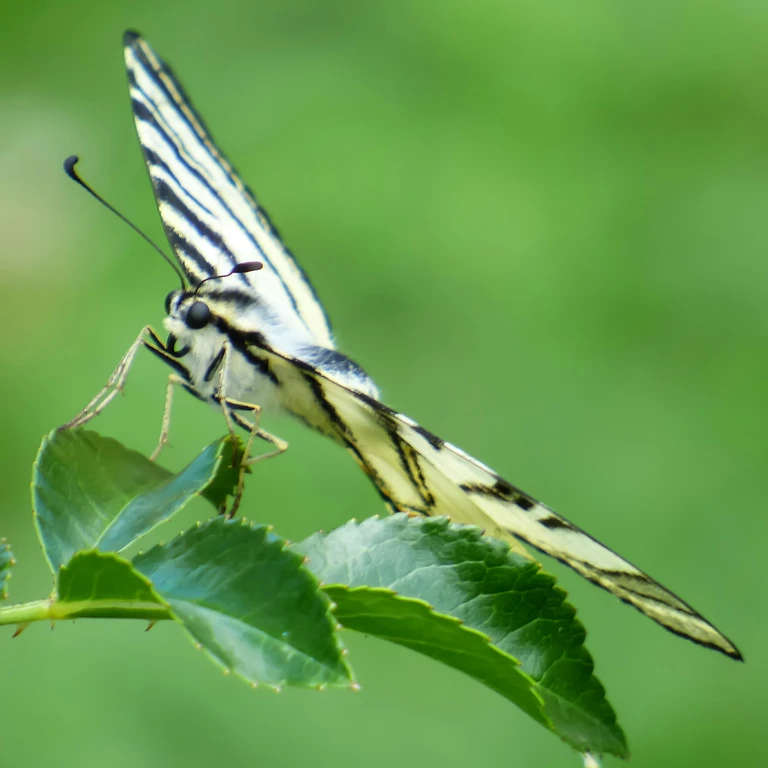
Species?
Iphiclides podalirius
